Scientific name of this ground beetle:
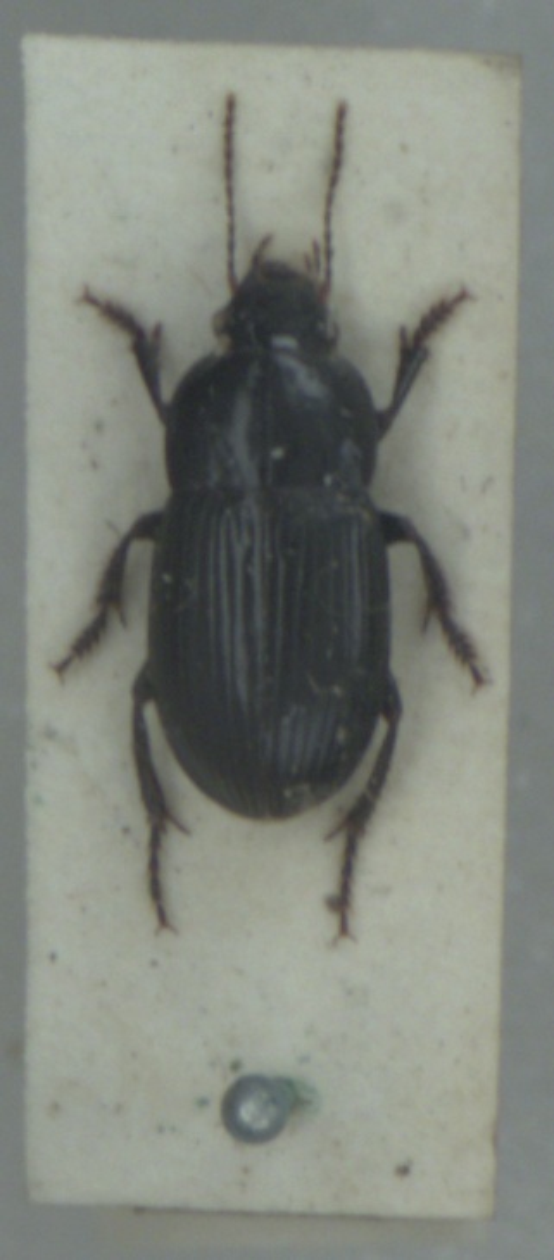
Harpalus serripes
